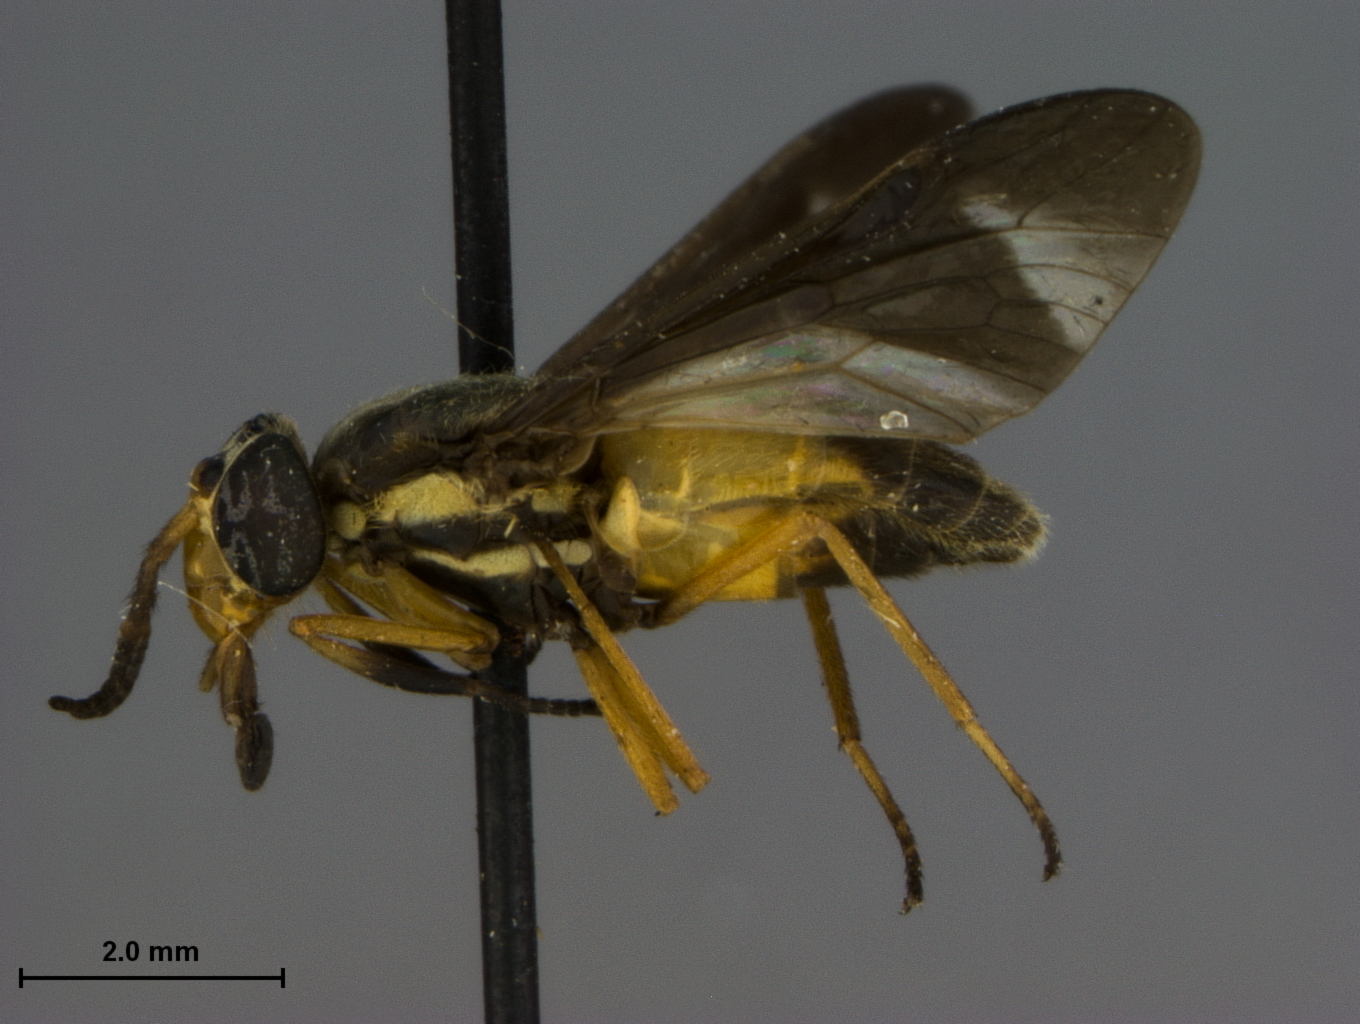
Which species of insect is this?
Chrysops tidwelli
